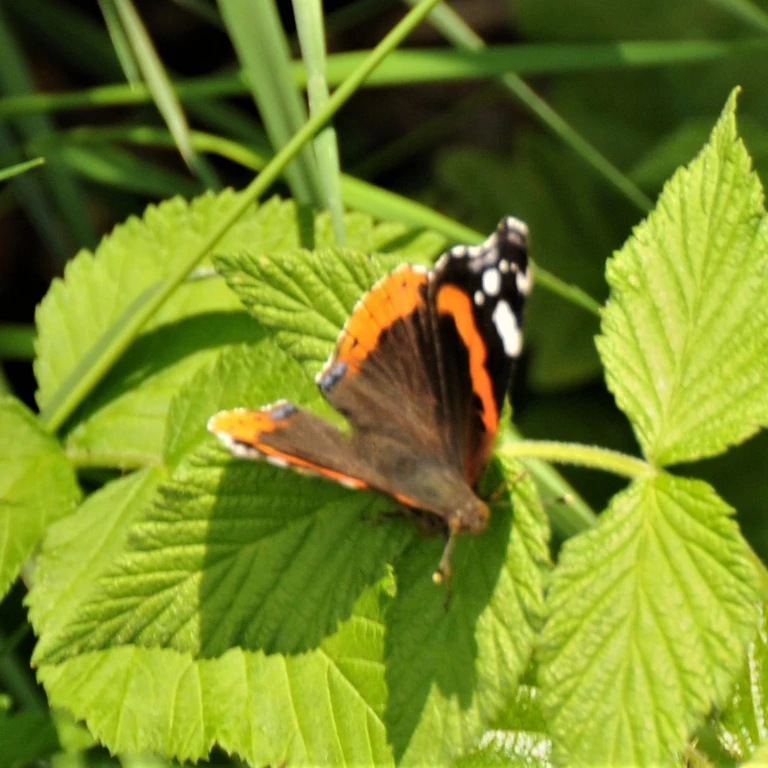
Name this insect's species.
Vanessa atalanta
